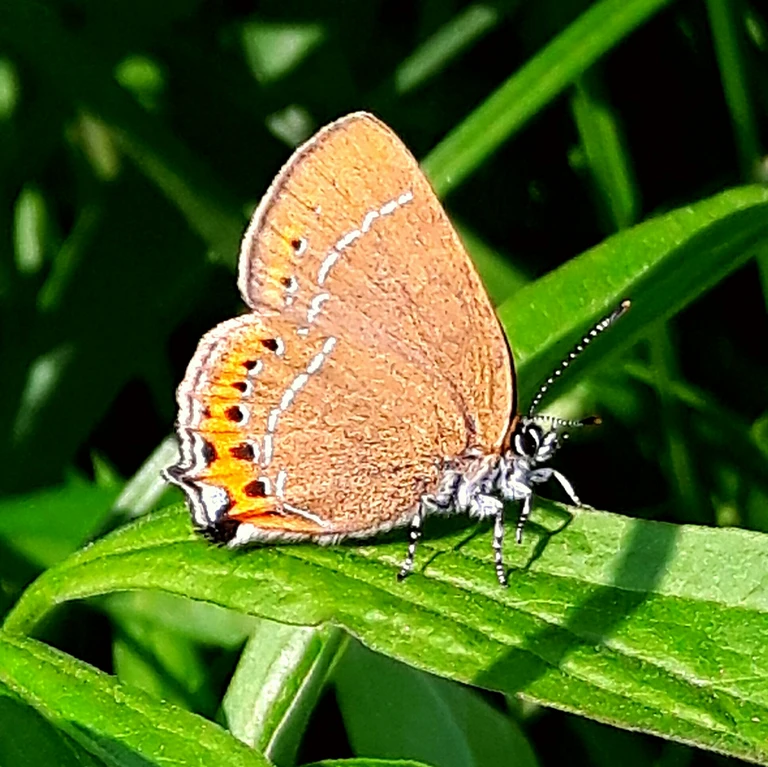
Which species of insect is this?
Satyrium pruni (also Fixsenia pruni)
